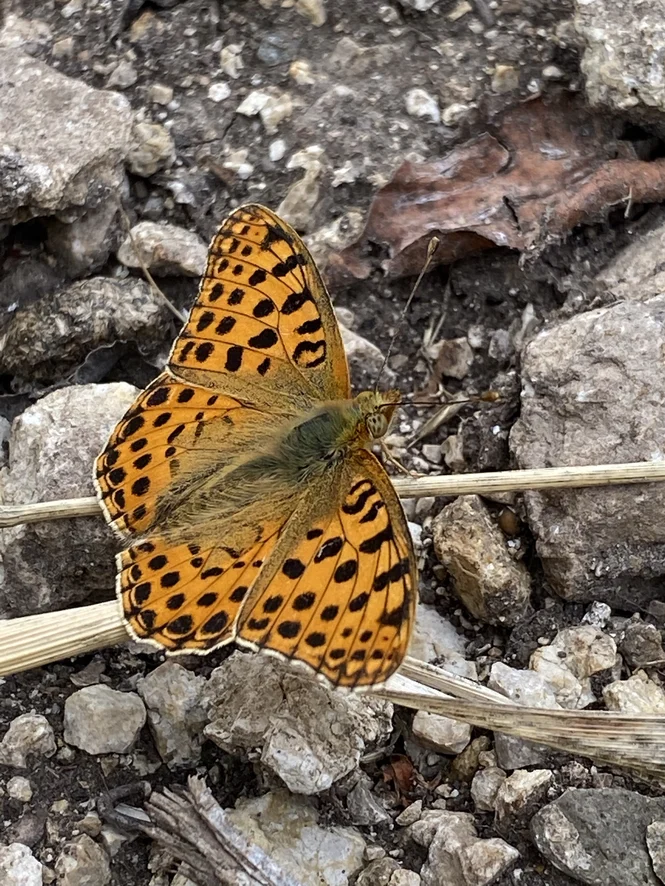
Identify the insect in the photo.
Issoria lathonia
